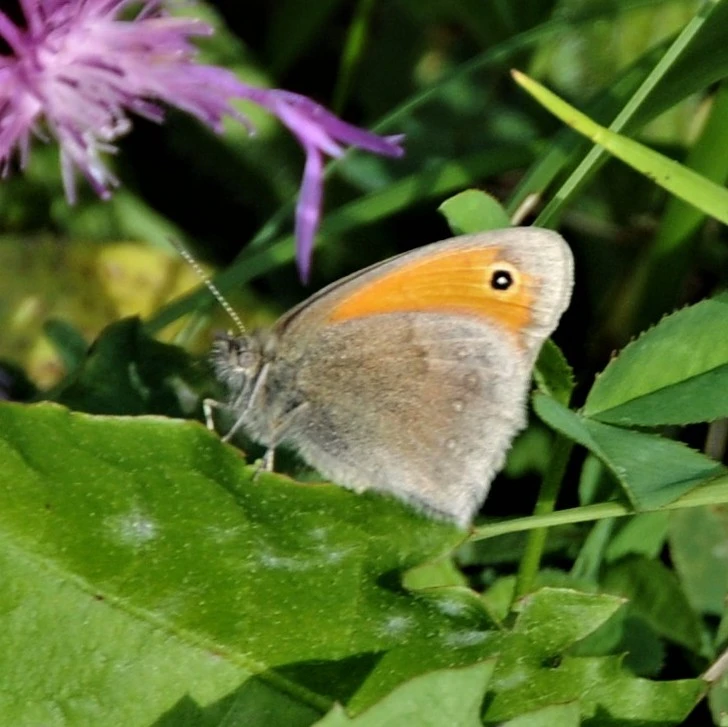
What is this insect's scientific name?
Coenonympha pamphilus
